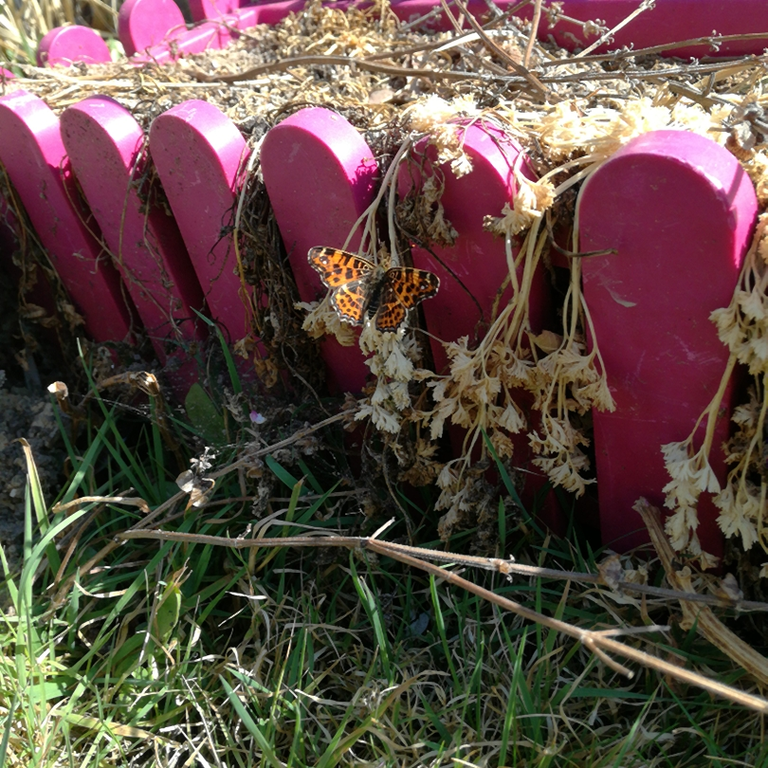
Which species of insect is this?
Araschnia levana
